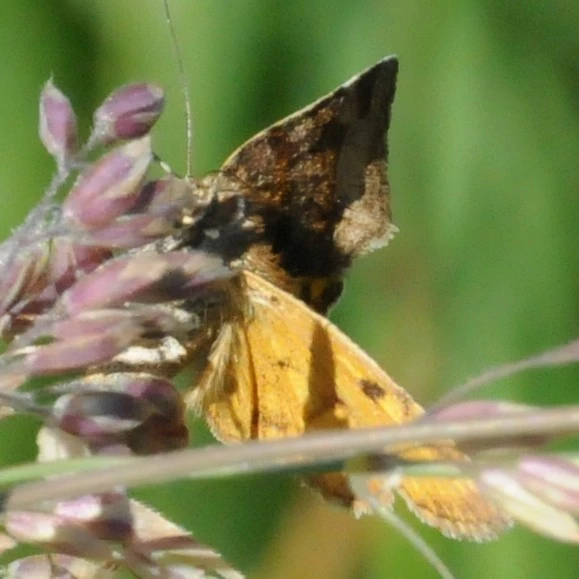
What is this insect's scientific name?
Euclidia glyphica
